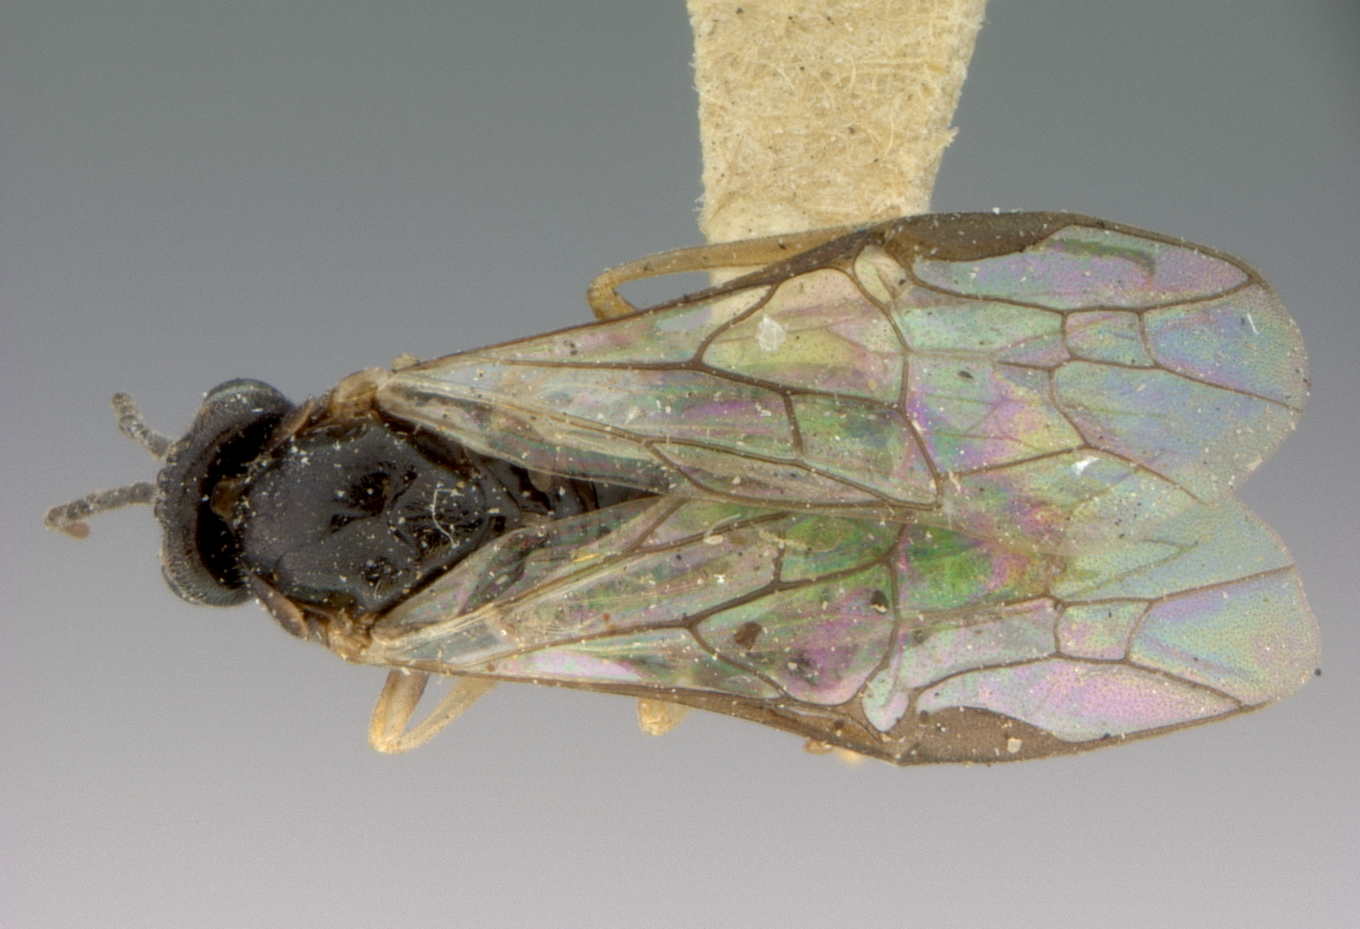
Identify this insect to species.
Pontania atra
